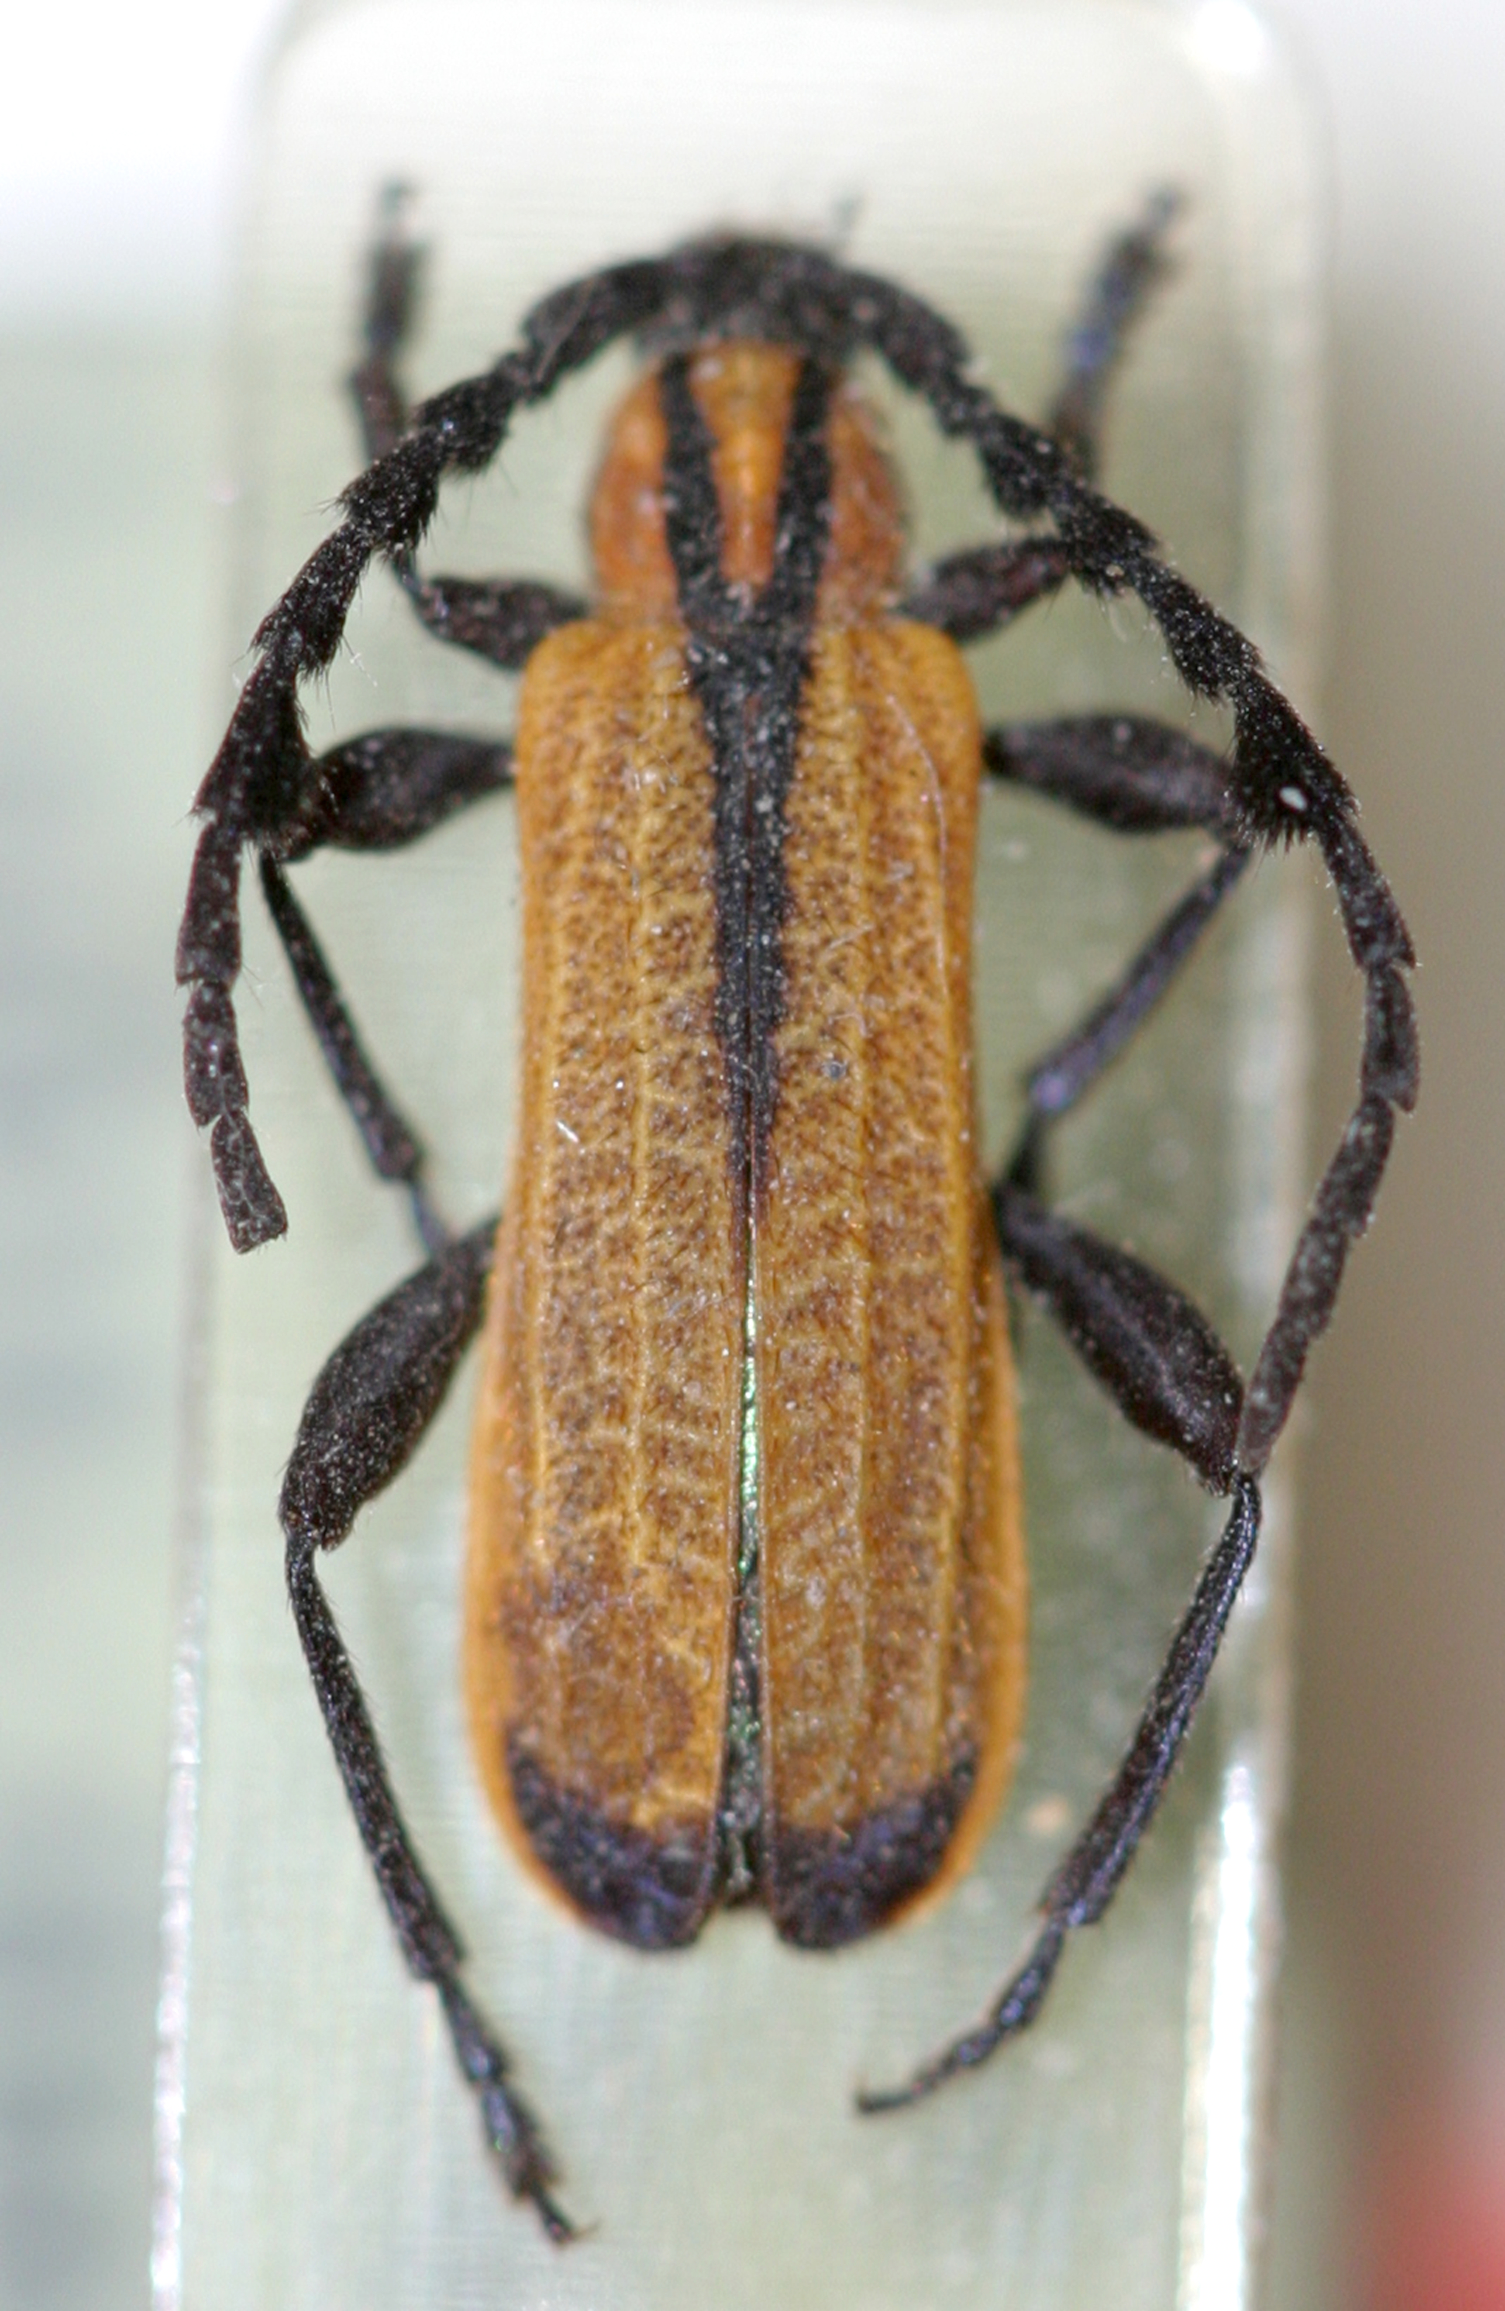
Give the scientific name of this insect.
Pteroplatus anchora
